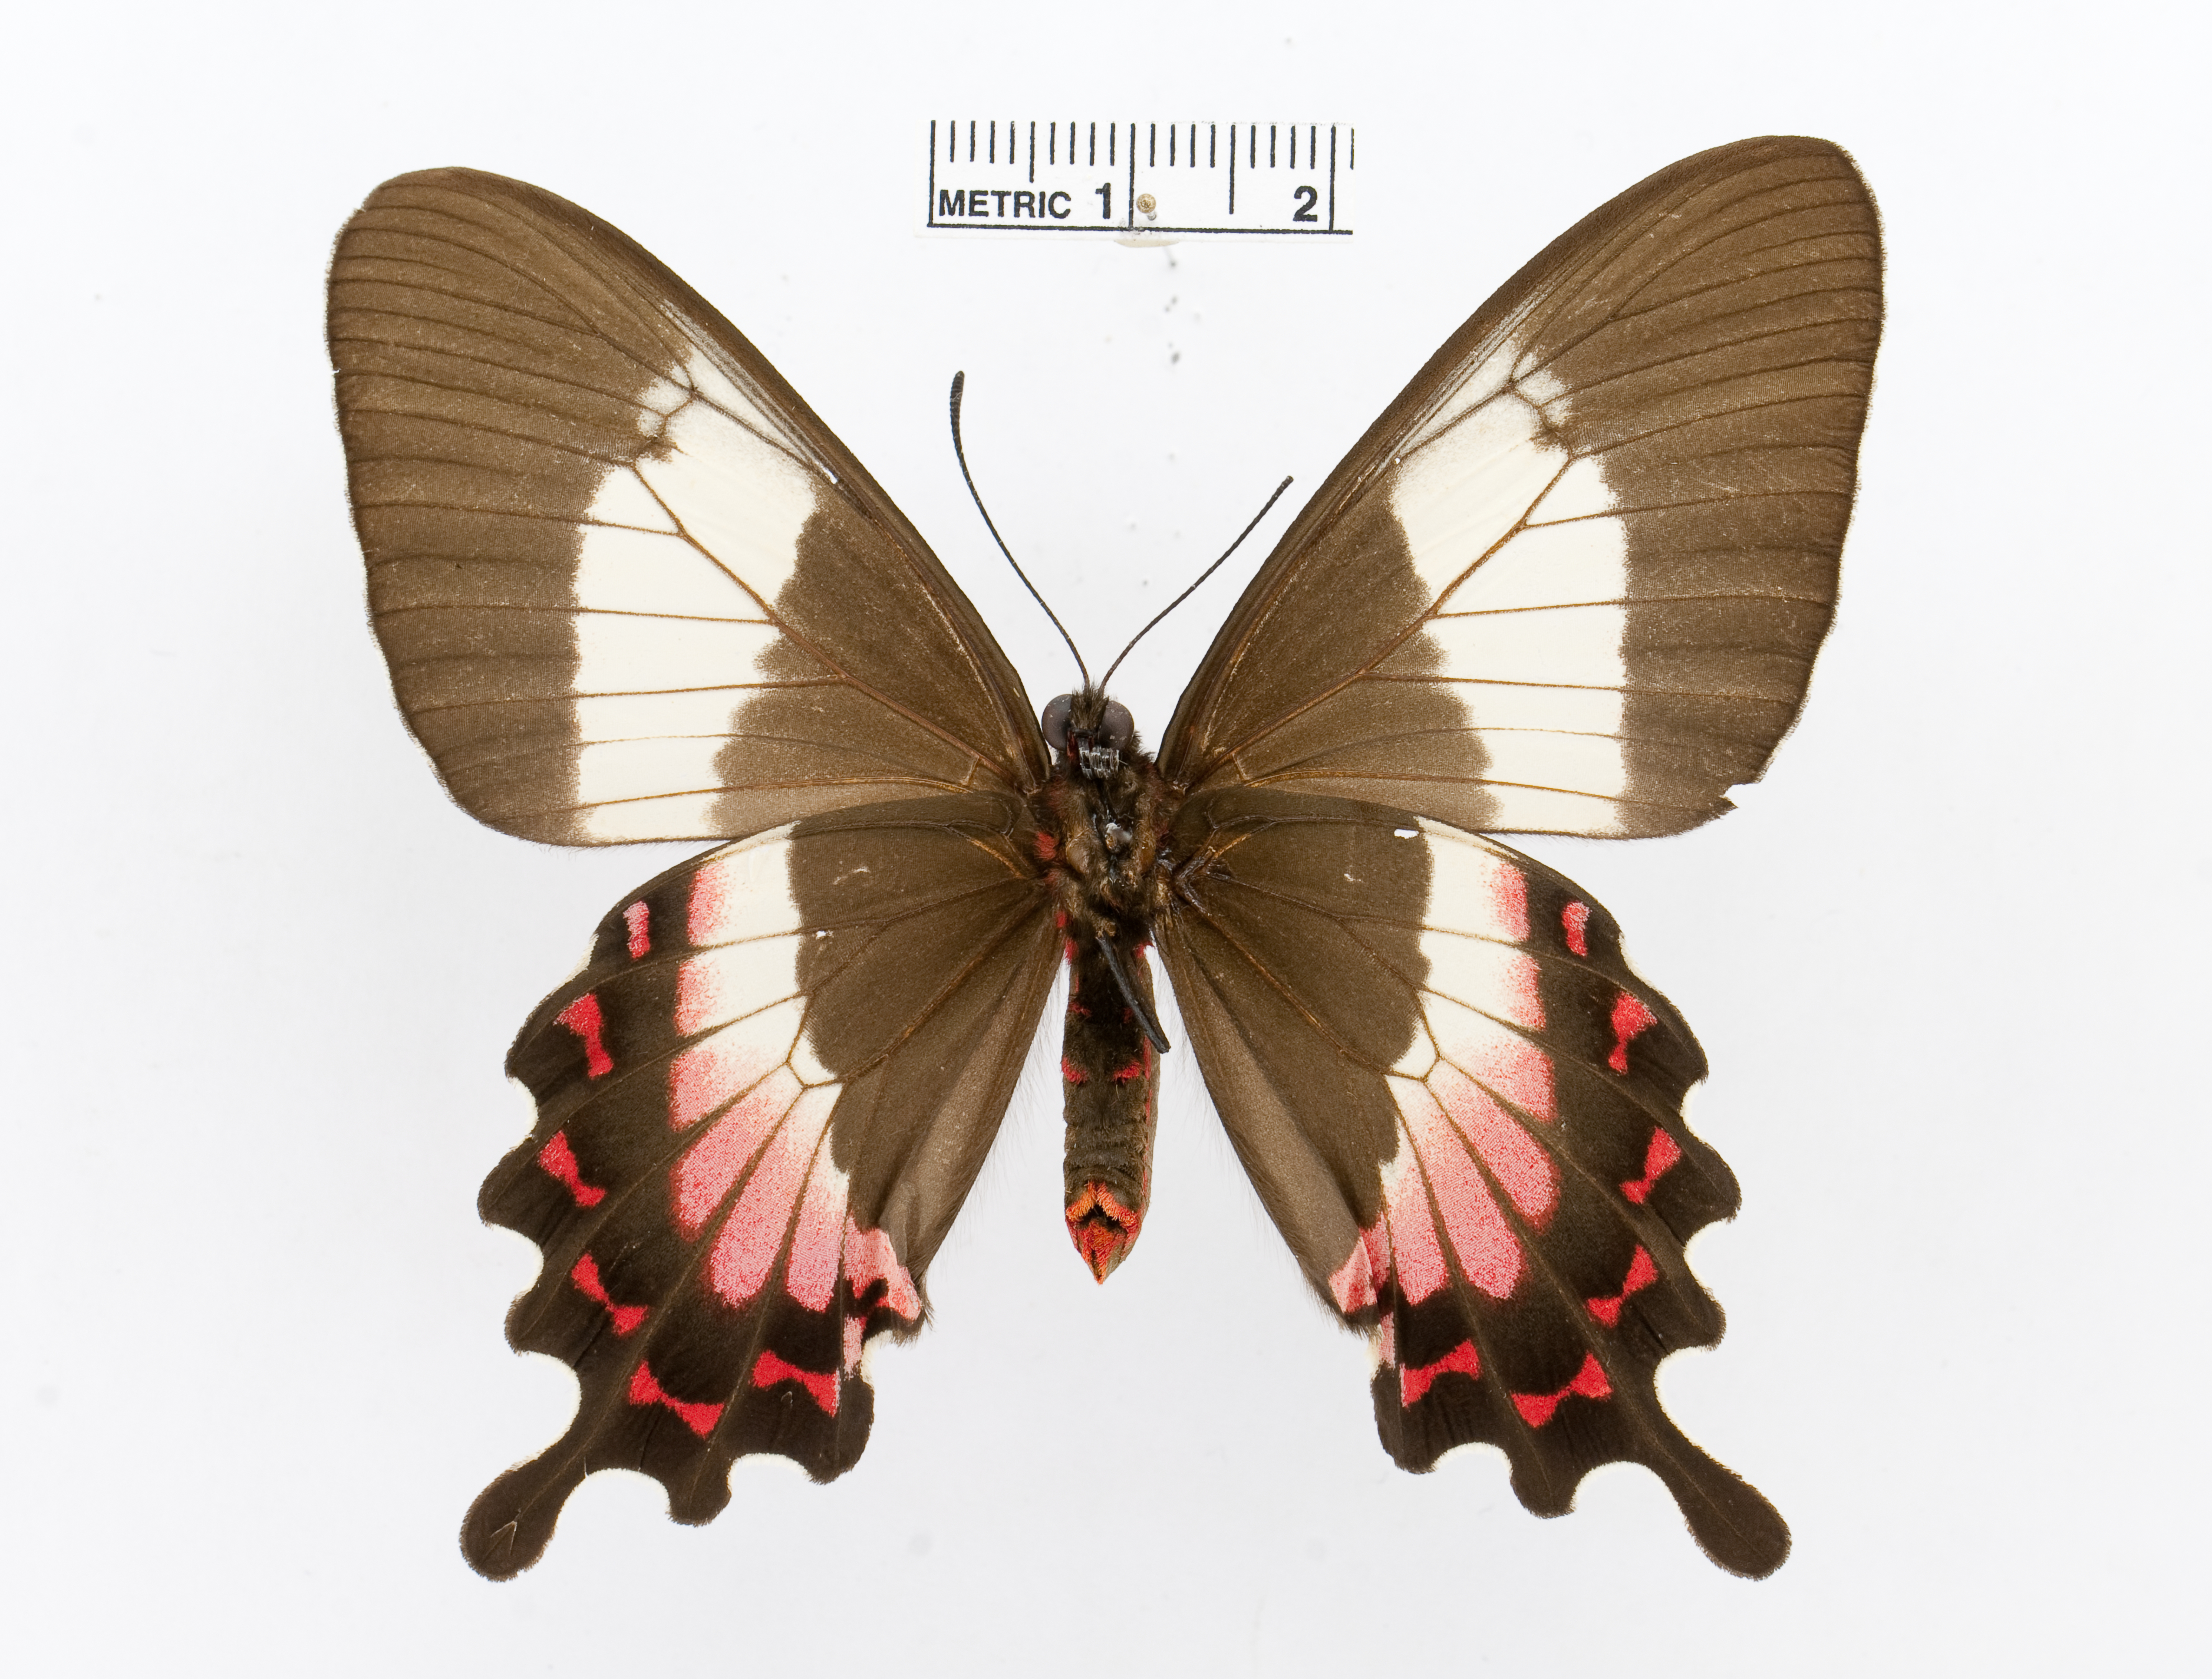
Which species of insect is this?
Parides ascanius
